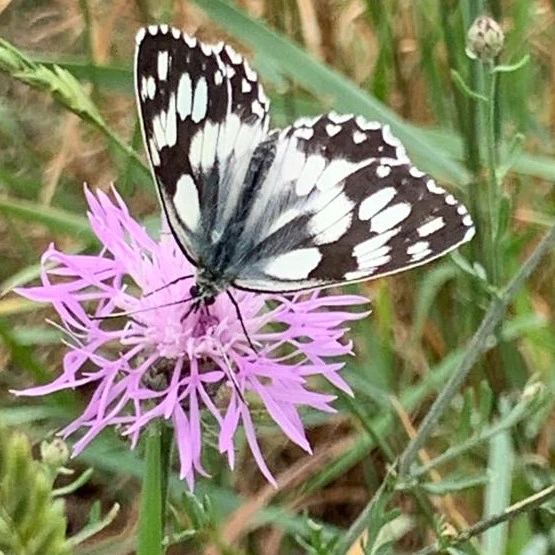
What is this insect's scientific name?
Melanargia galathea
